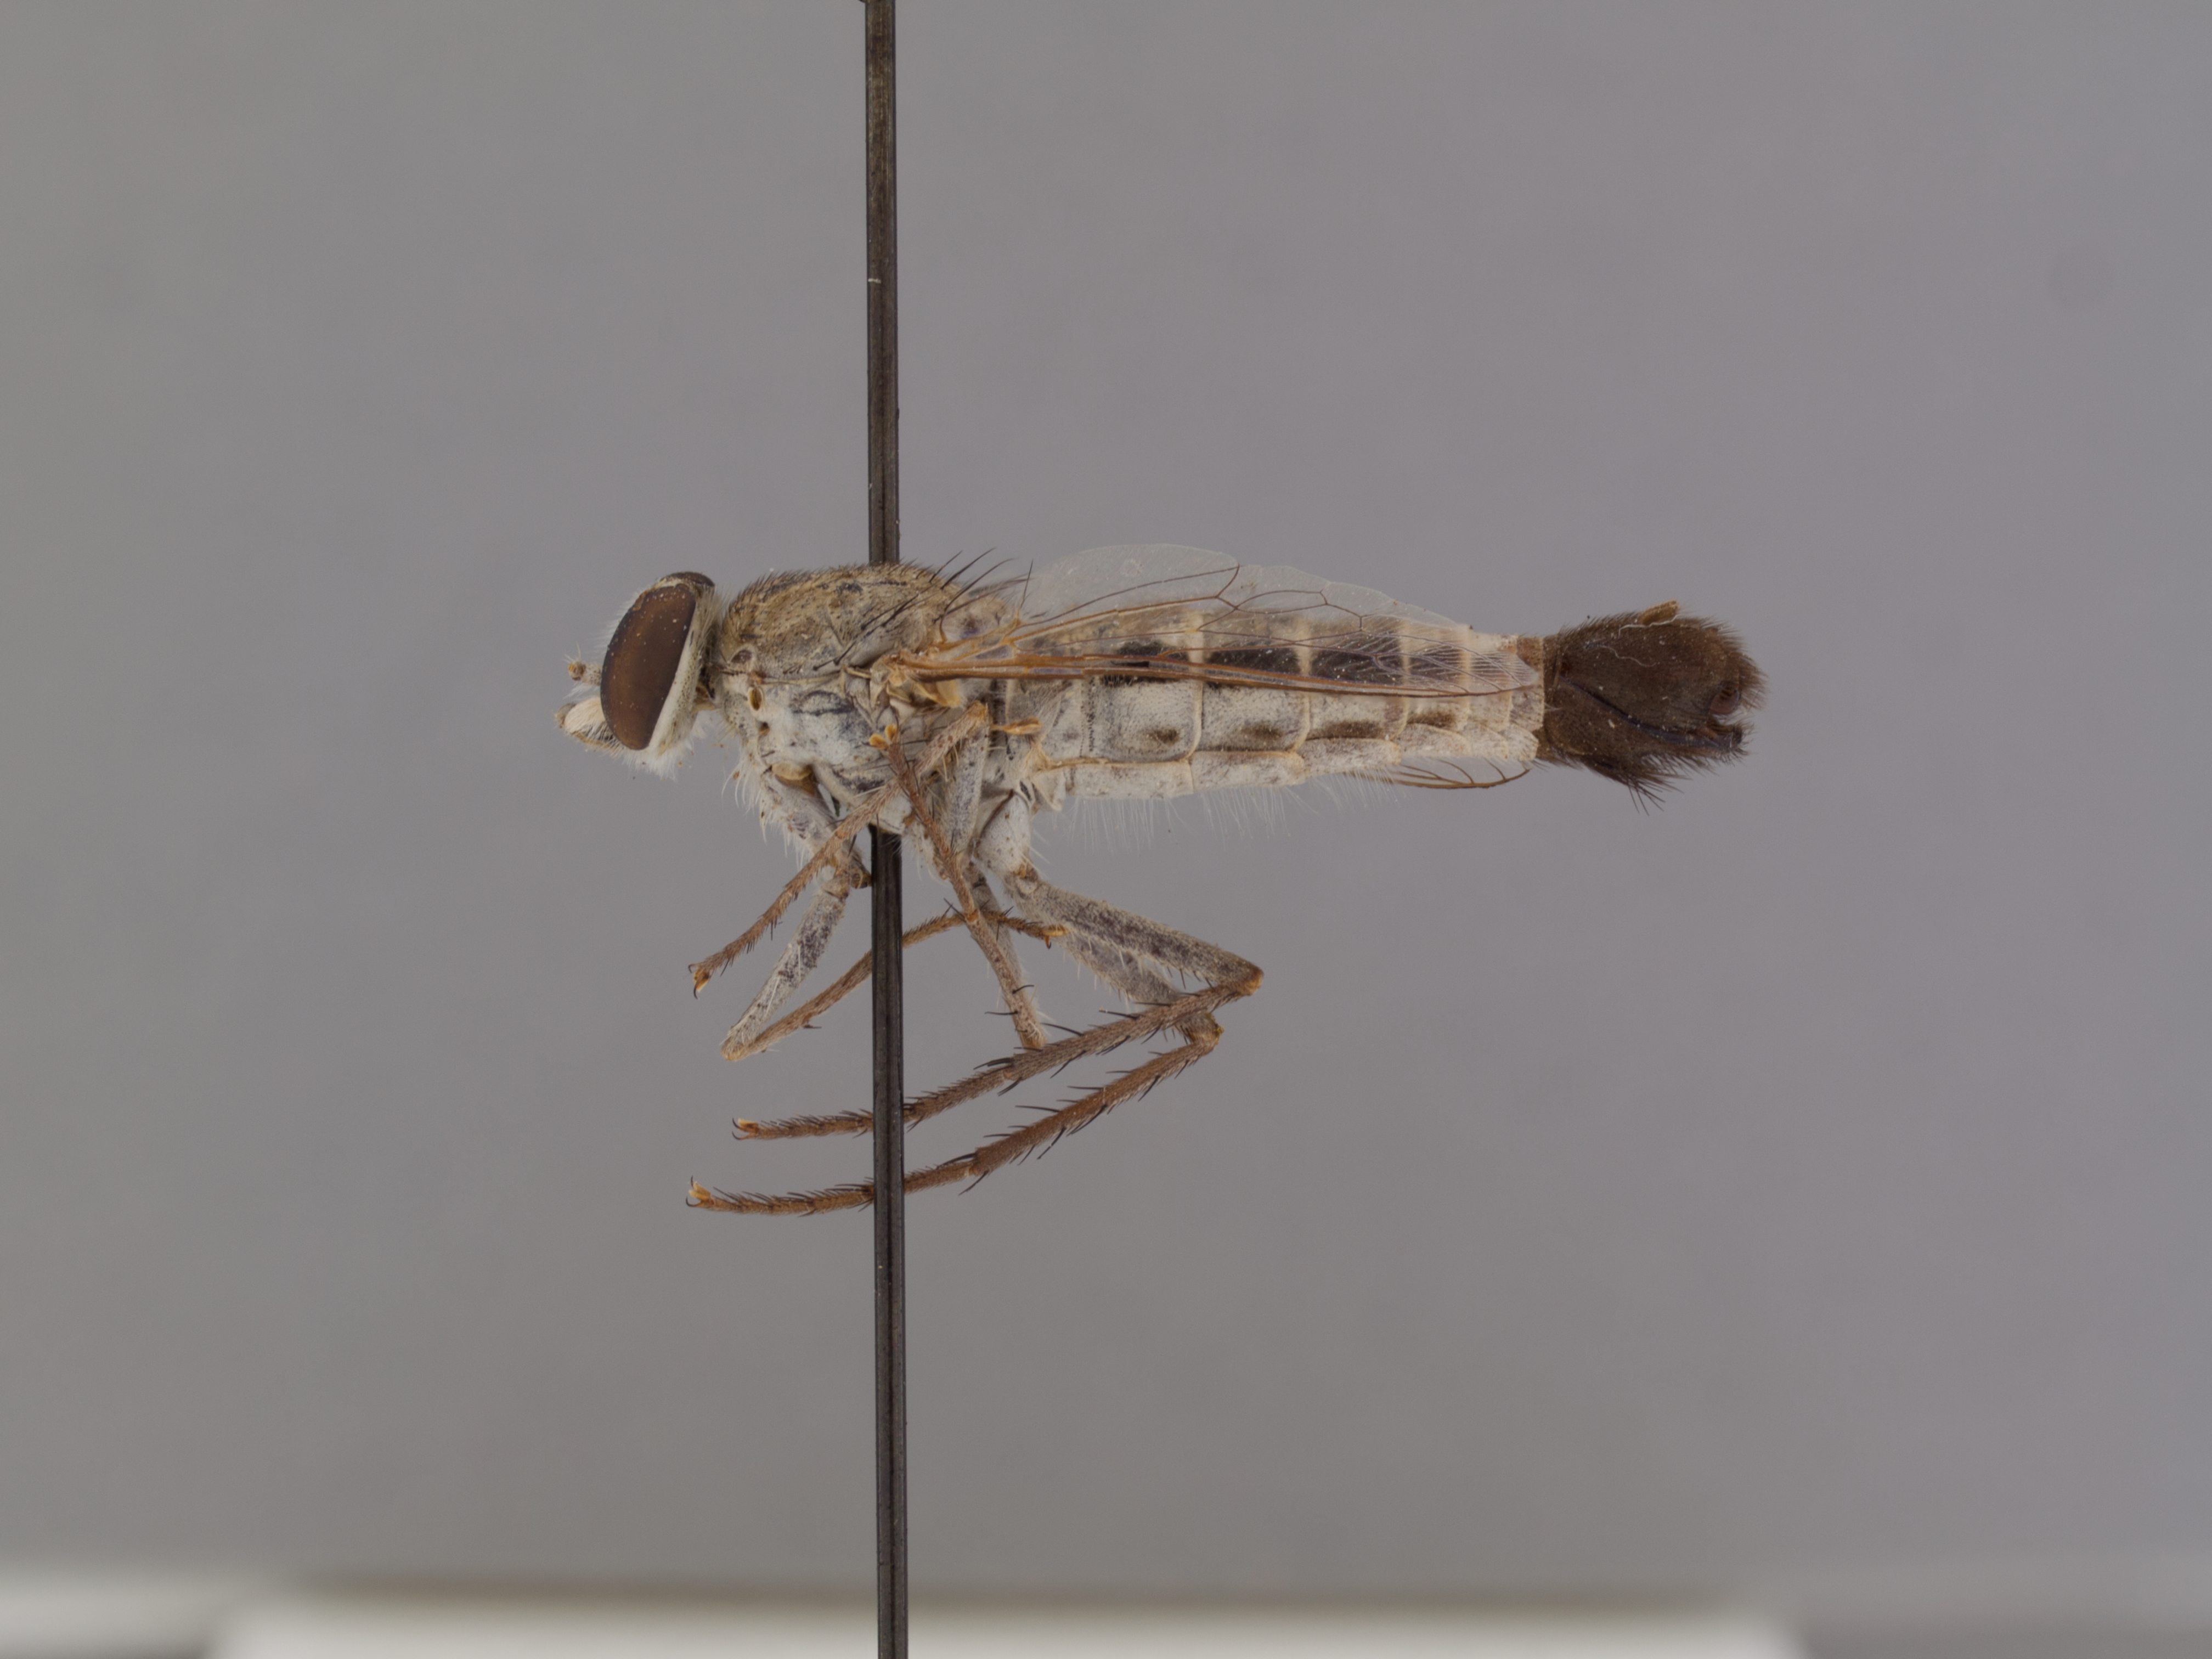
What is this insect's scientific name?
Apiocera clavator
